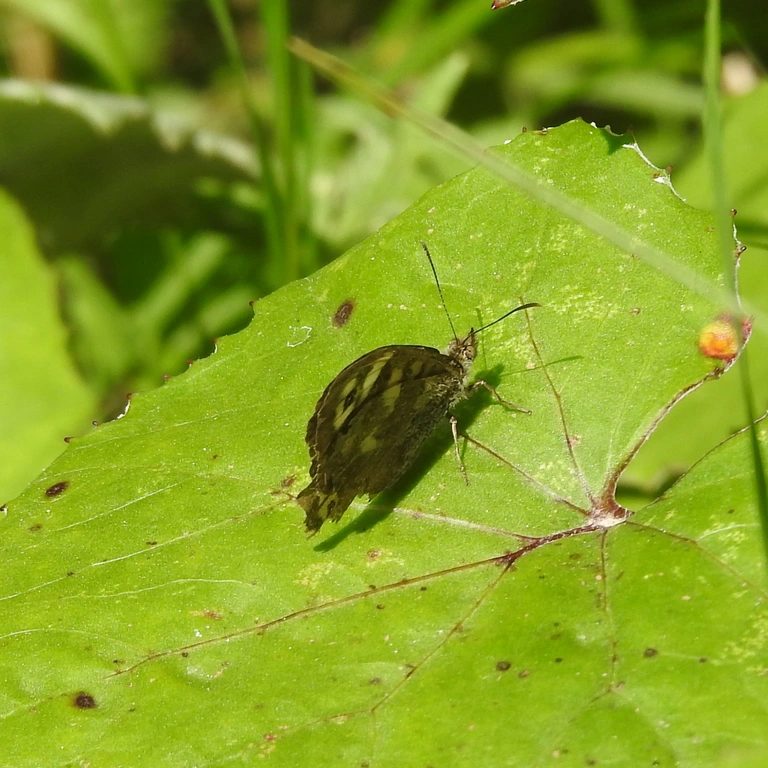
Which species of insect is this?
Pararge aegeria
